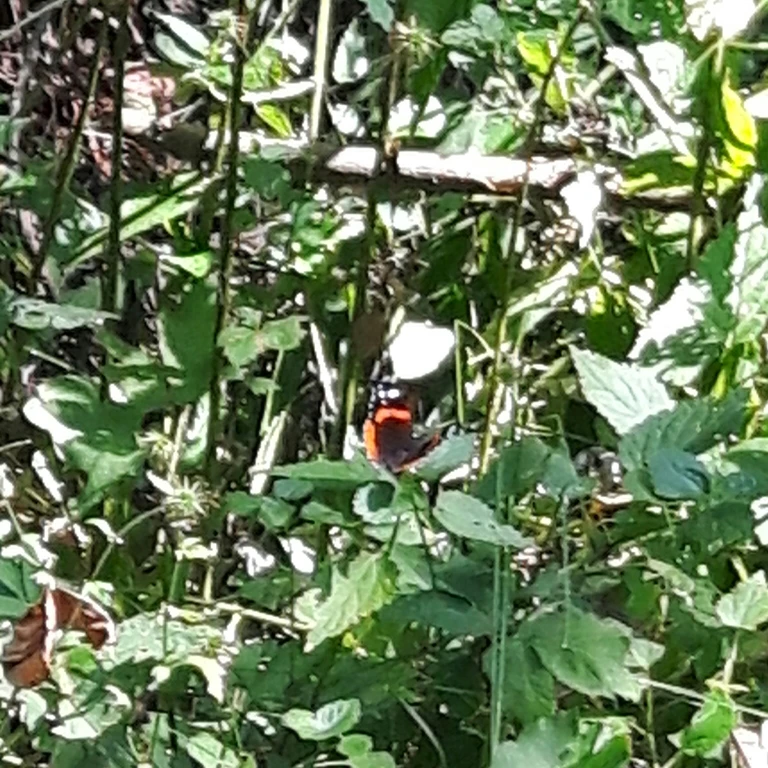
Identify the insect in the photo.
Vanessa atalanta
